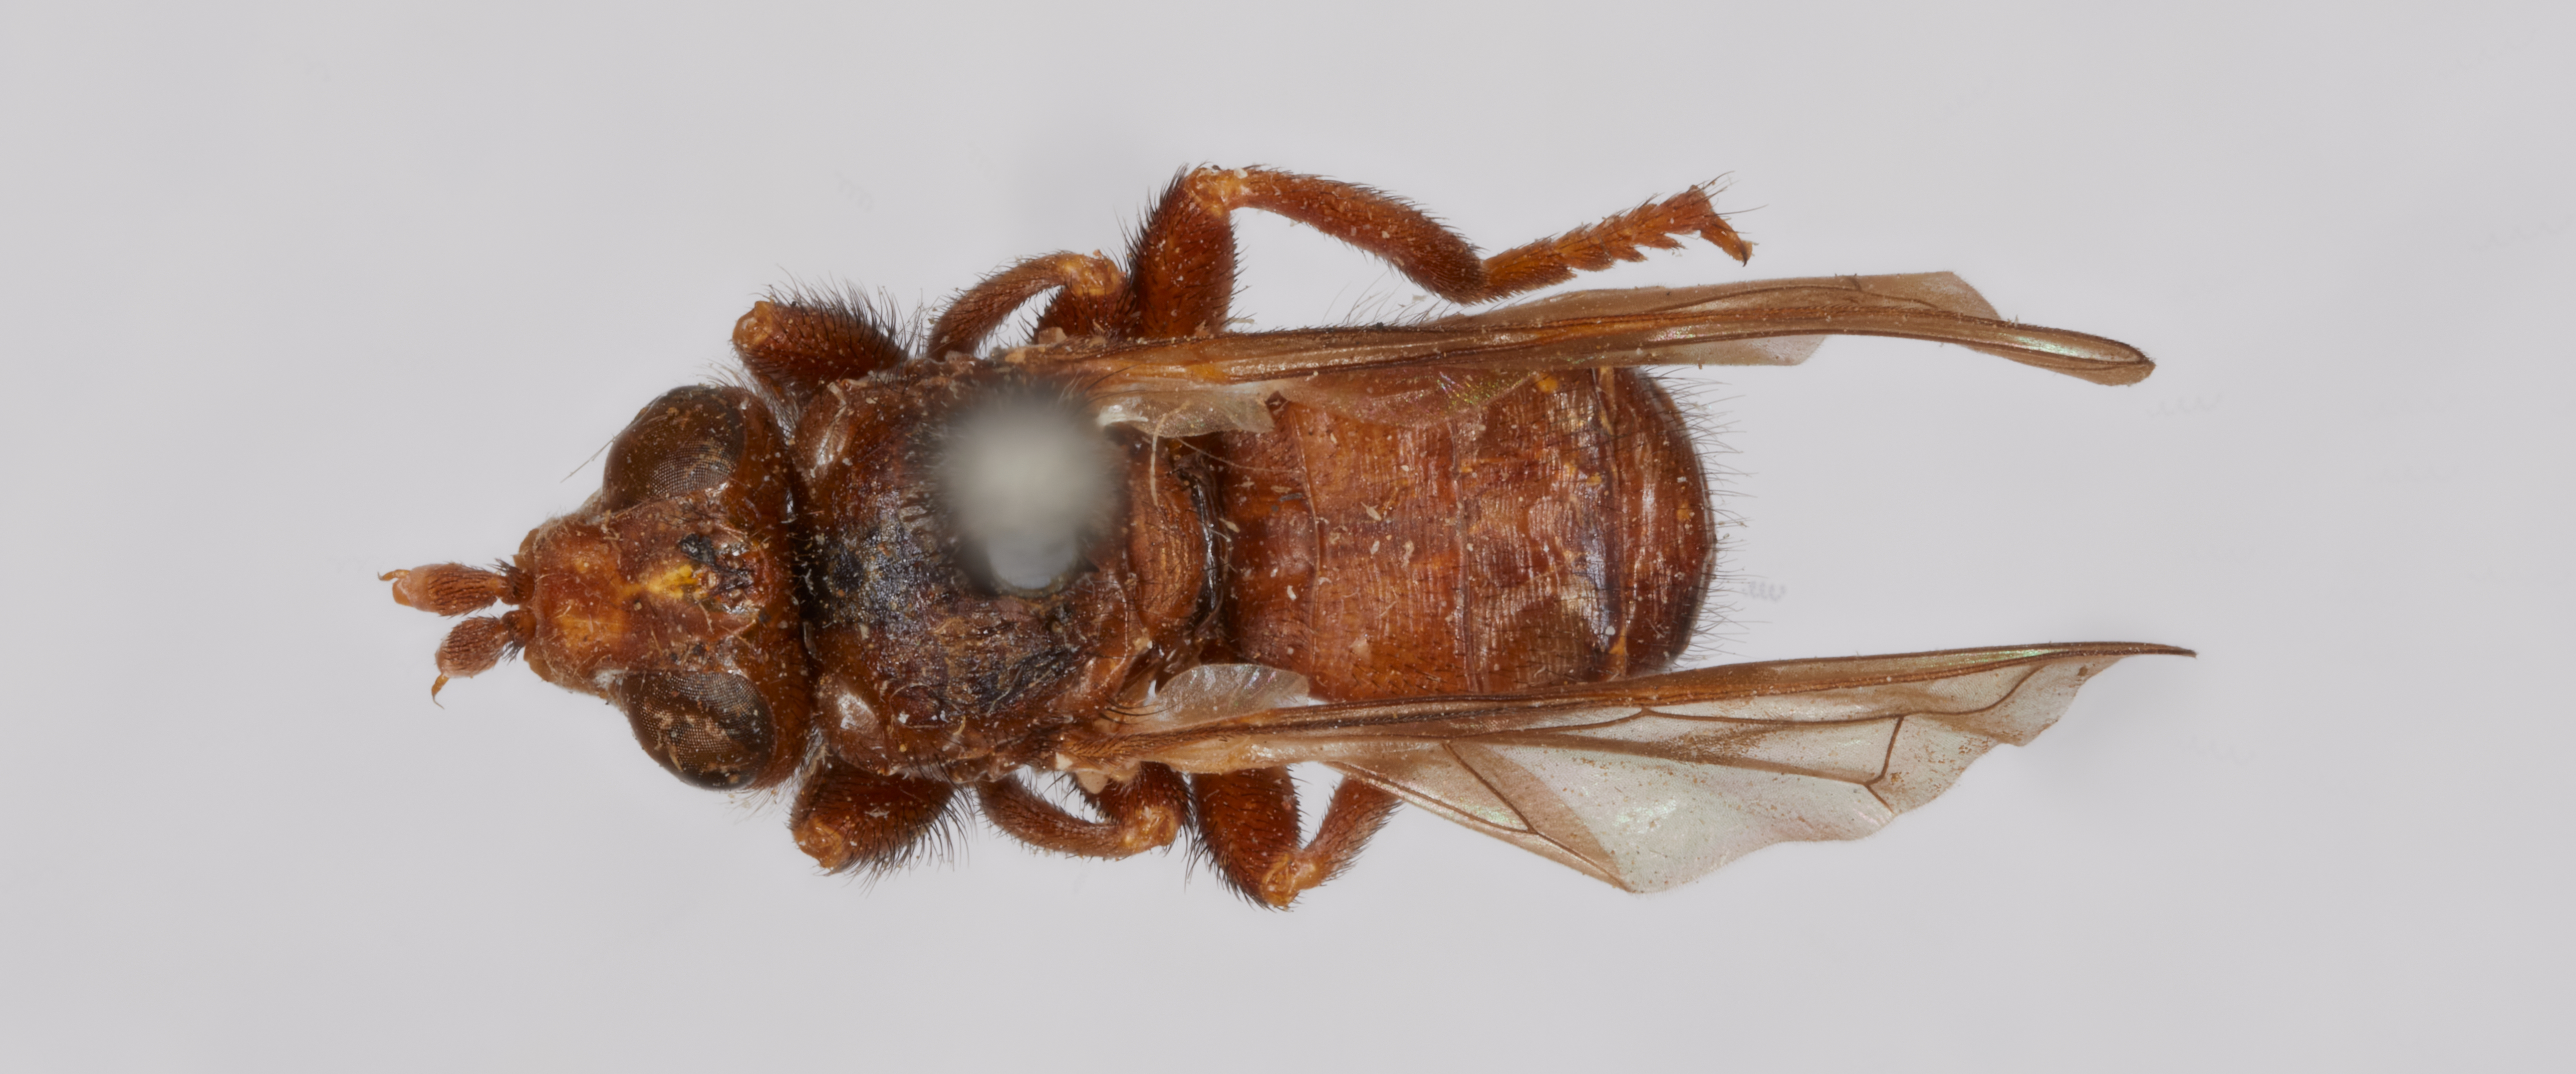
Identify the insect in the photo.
Myopa curticornis
